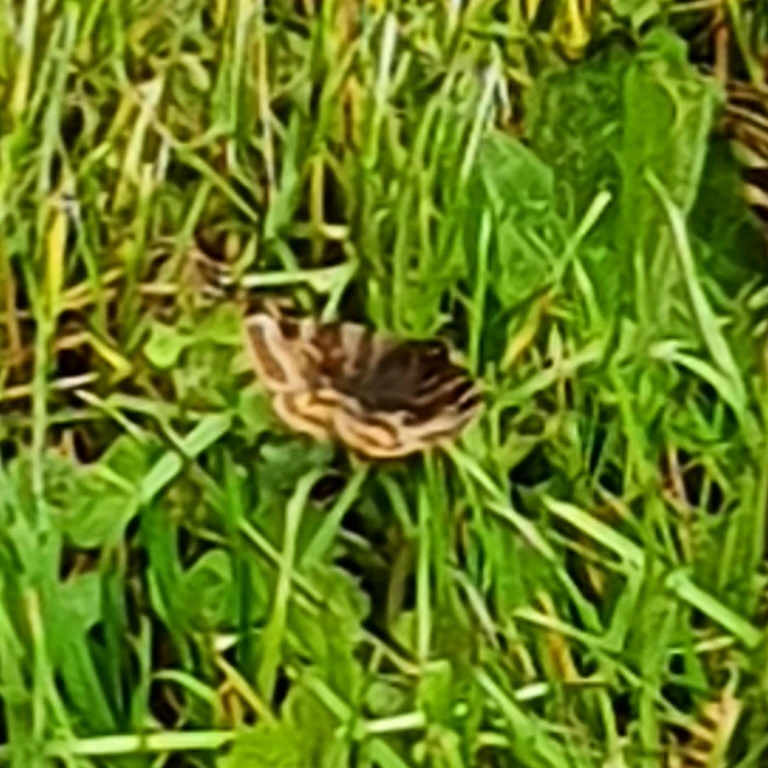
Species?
Euclidia glyphica
